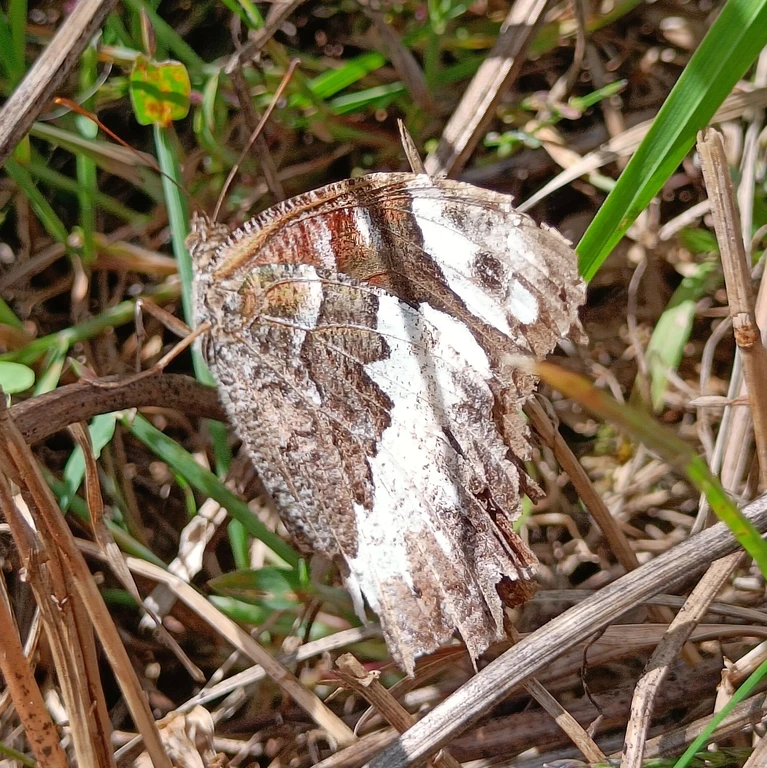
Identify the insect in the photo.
Brintesia circe
